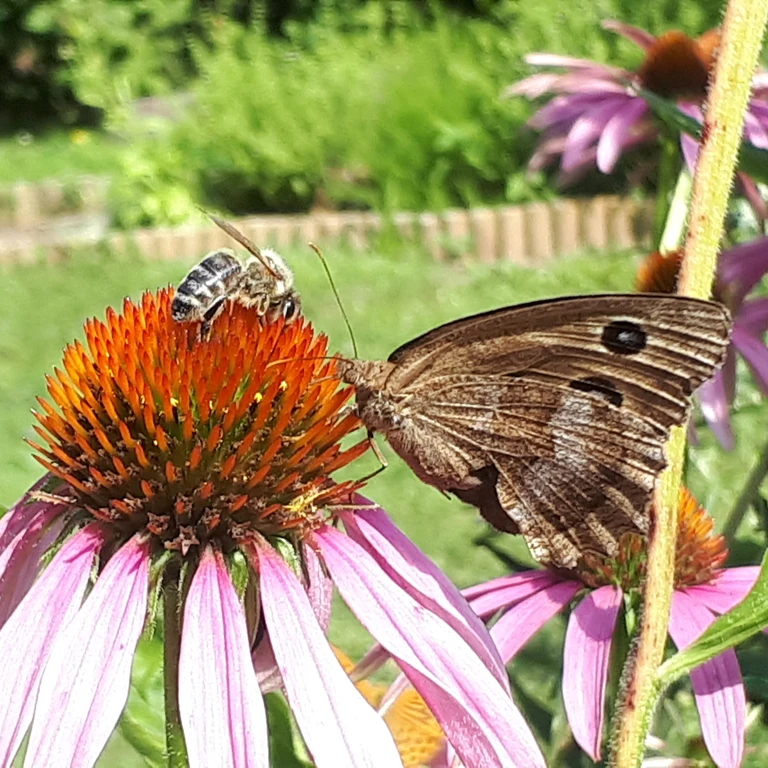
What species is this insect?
Minois dryas
